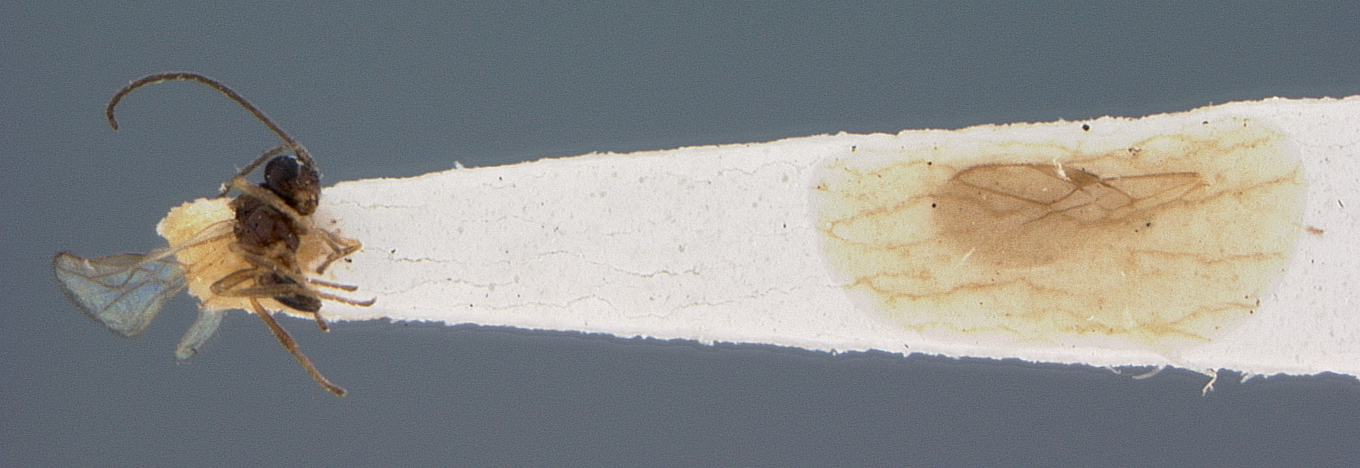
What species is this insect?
Opius cardini
